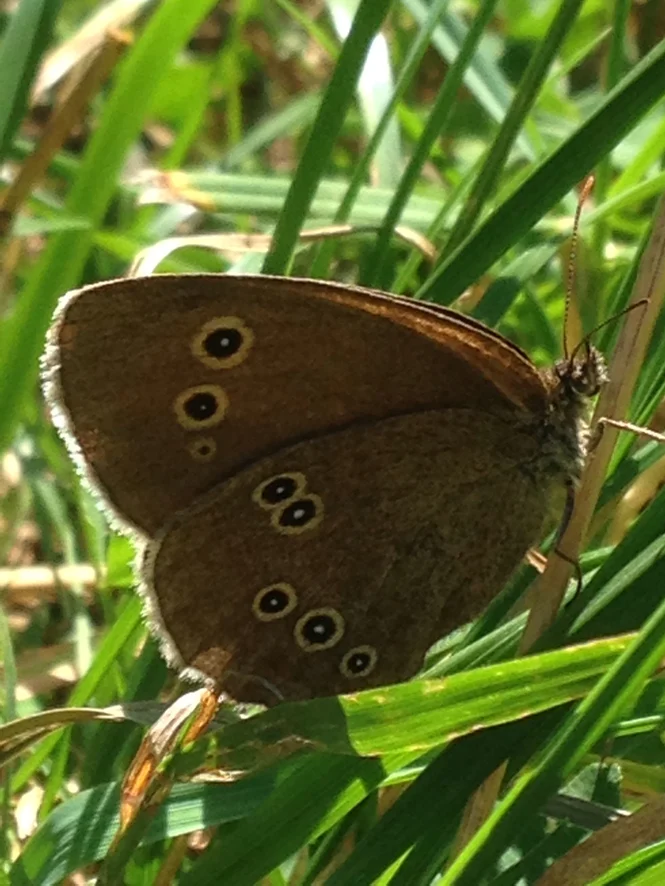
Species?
Aphantopus hyperantus
